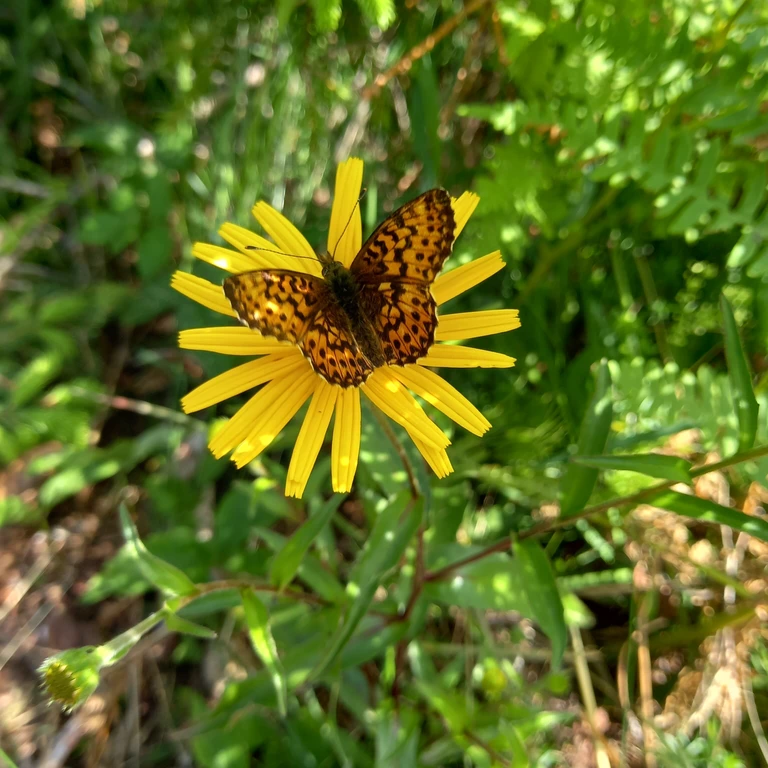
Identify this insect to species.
Boloria titania
